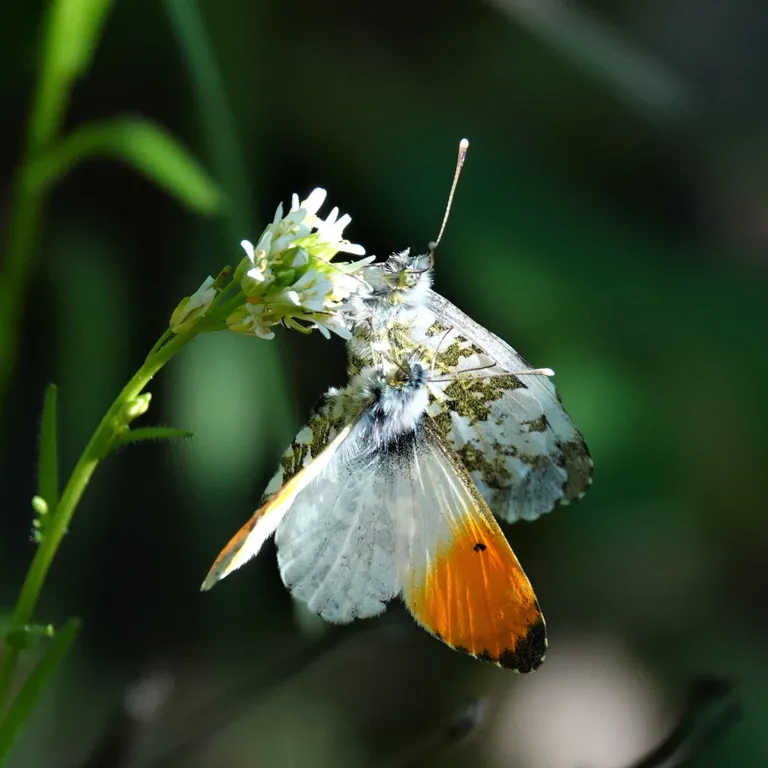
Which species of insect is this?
Anthocharis cardamines
